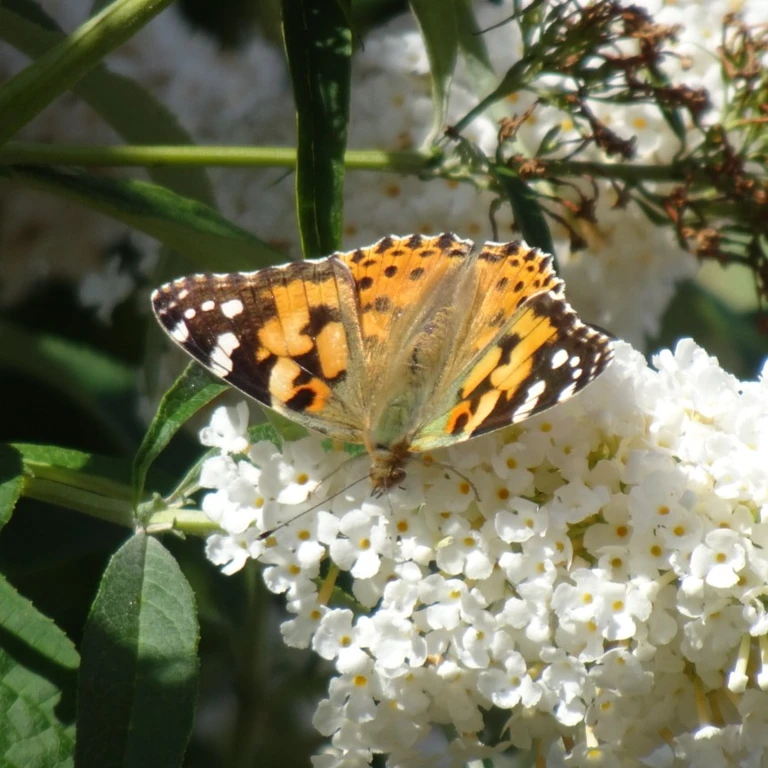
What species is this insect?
Vanessa cardui
